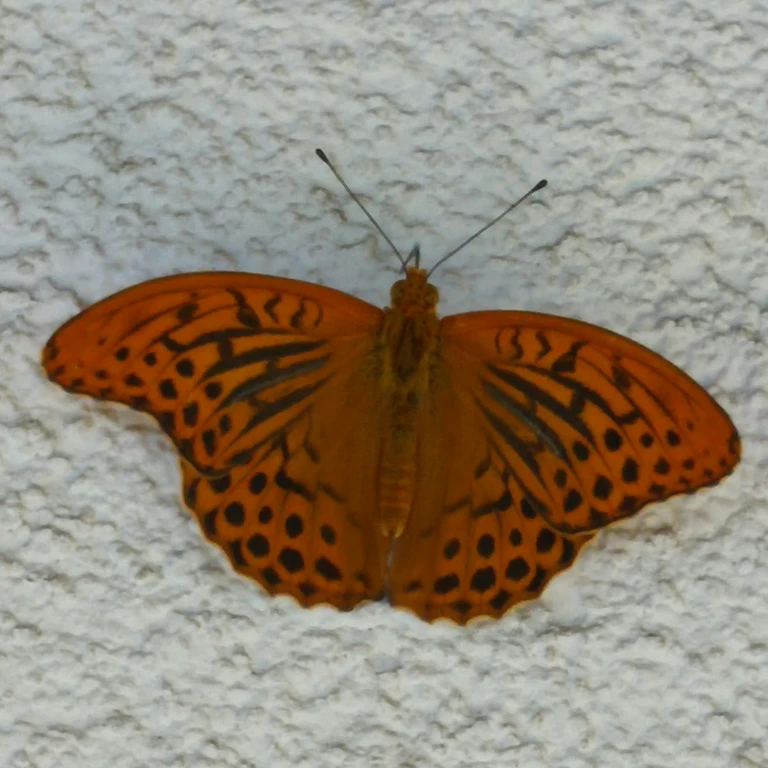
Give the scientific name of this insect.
Argynnis paphia
